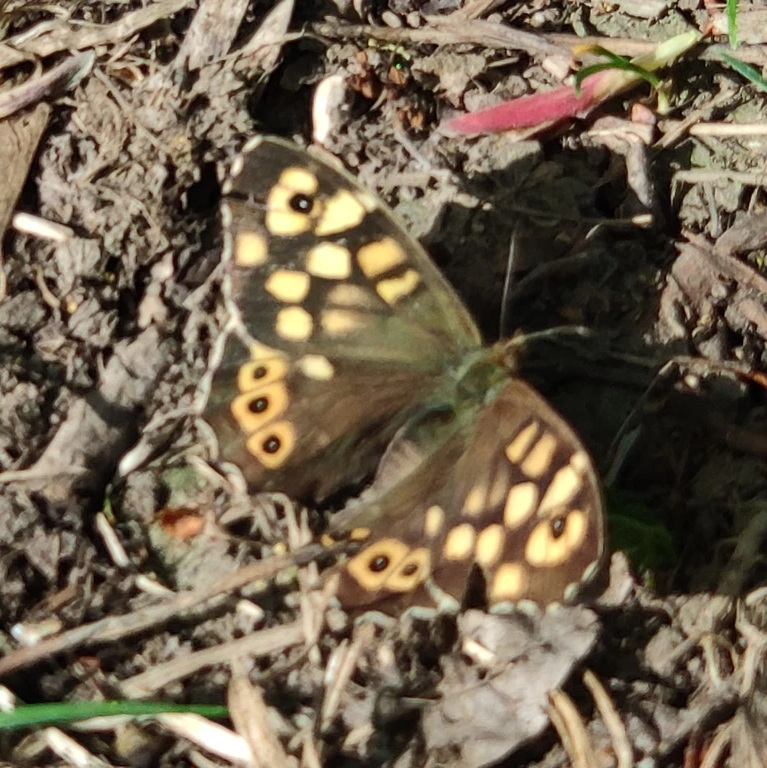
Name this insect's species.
Pararge aegeria
